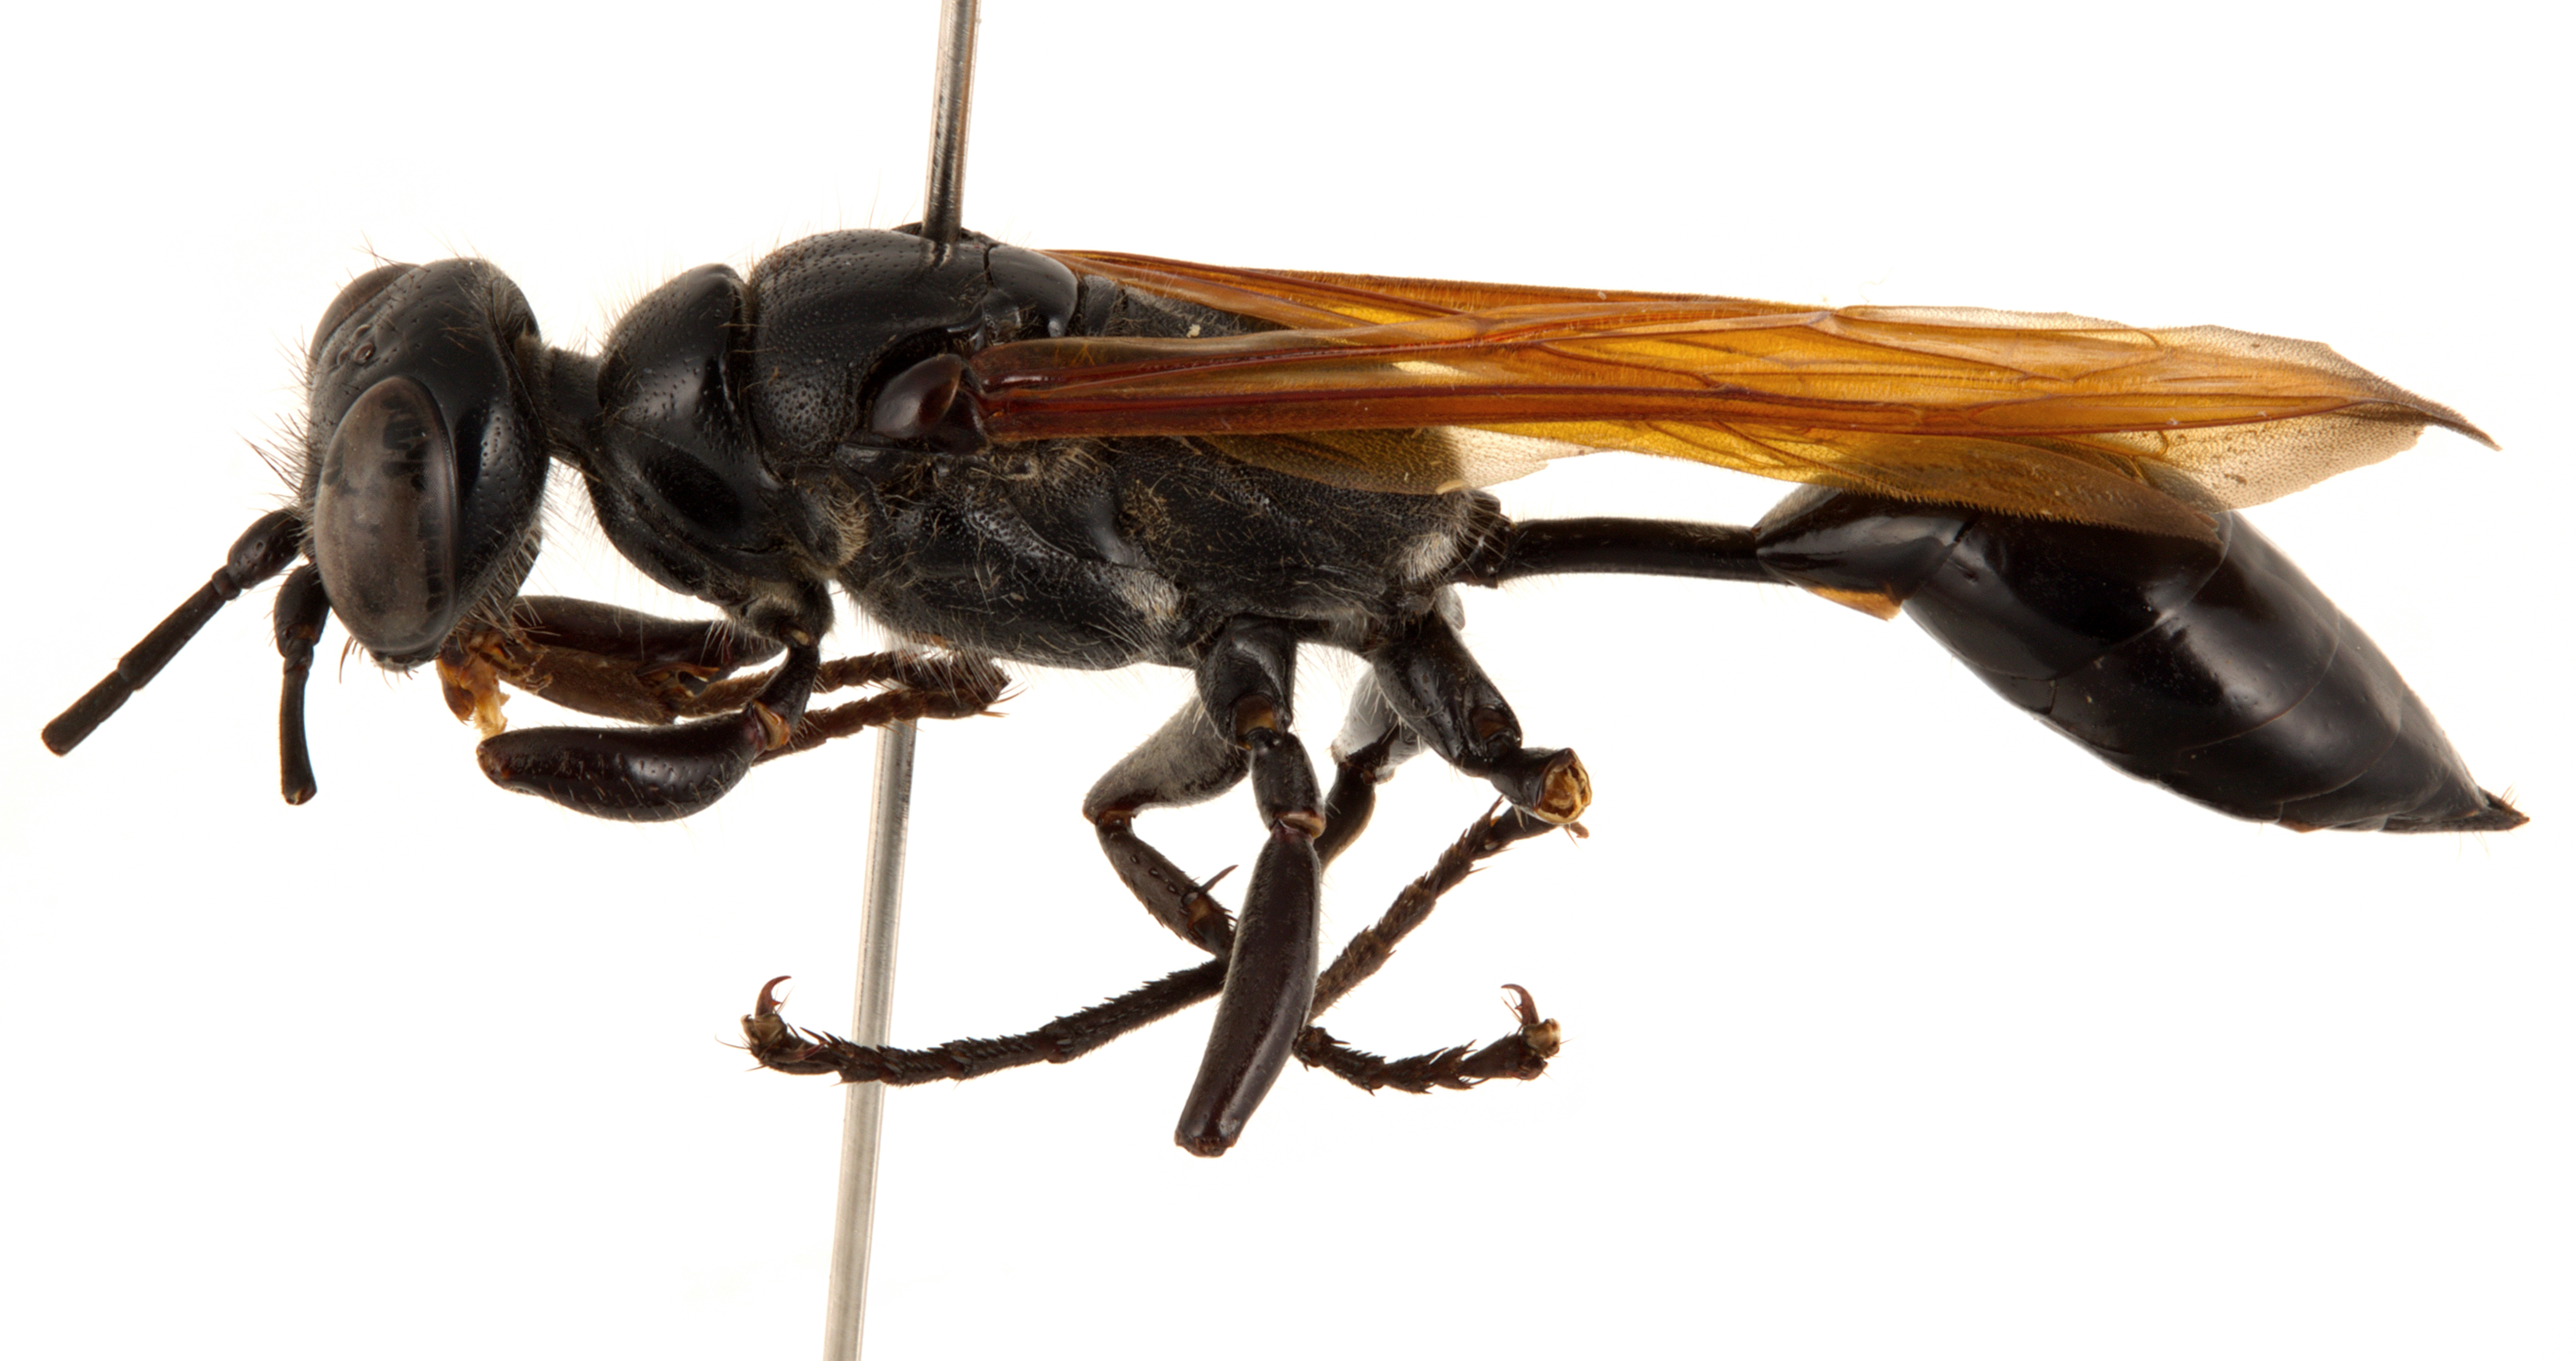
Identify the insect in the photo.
Penepodium albovillosum
